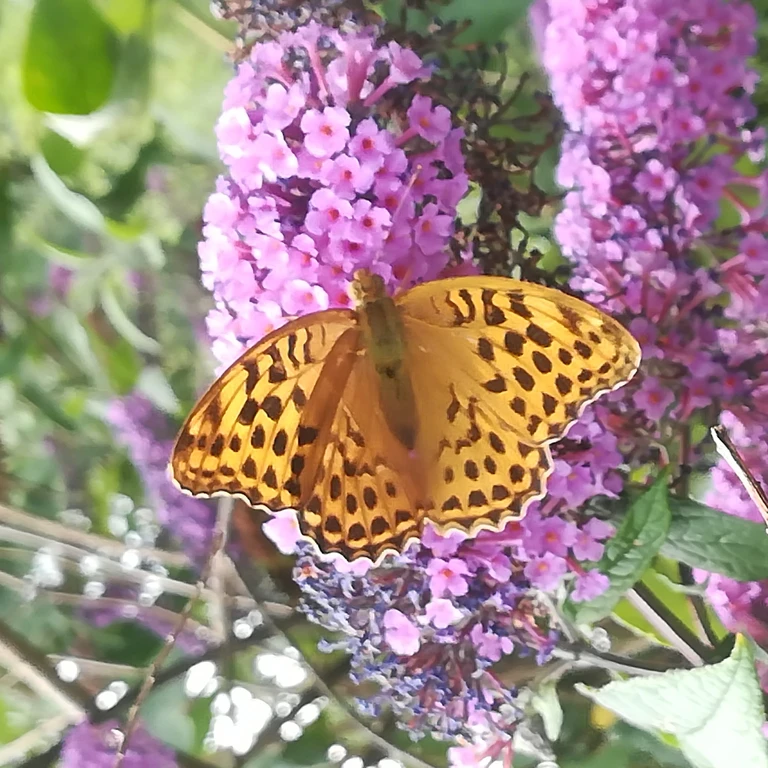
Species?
Argynnis paphia
